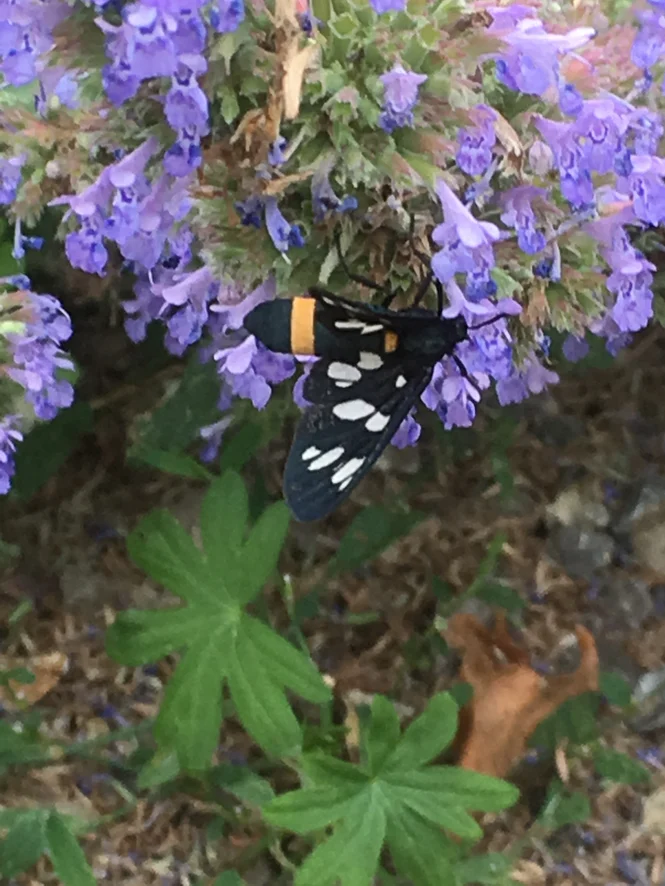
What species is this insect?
Amata phegea
